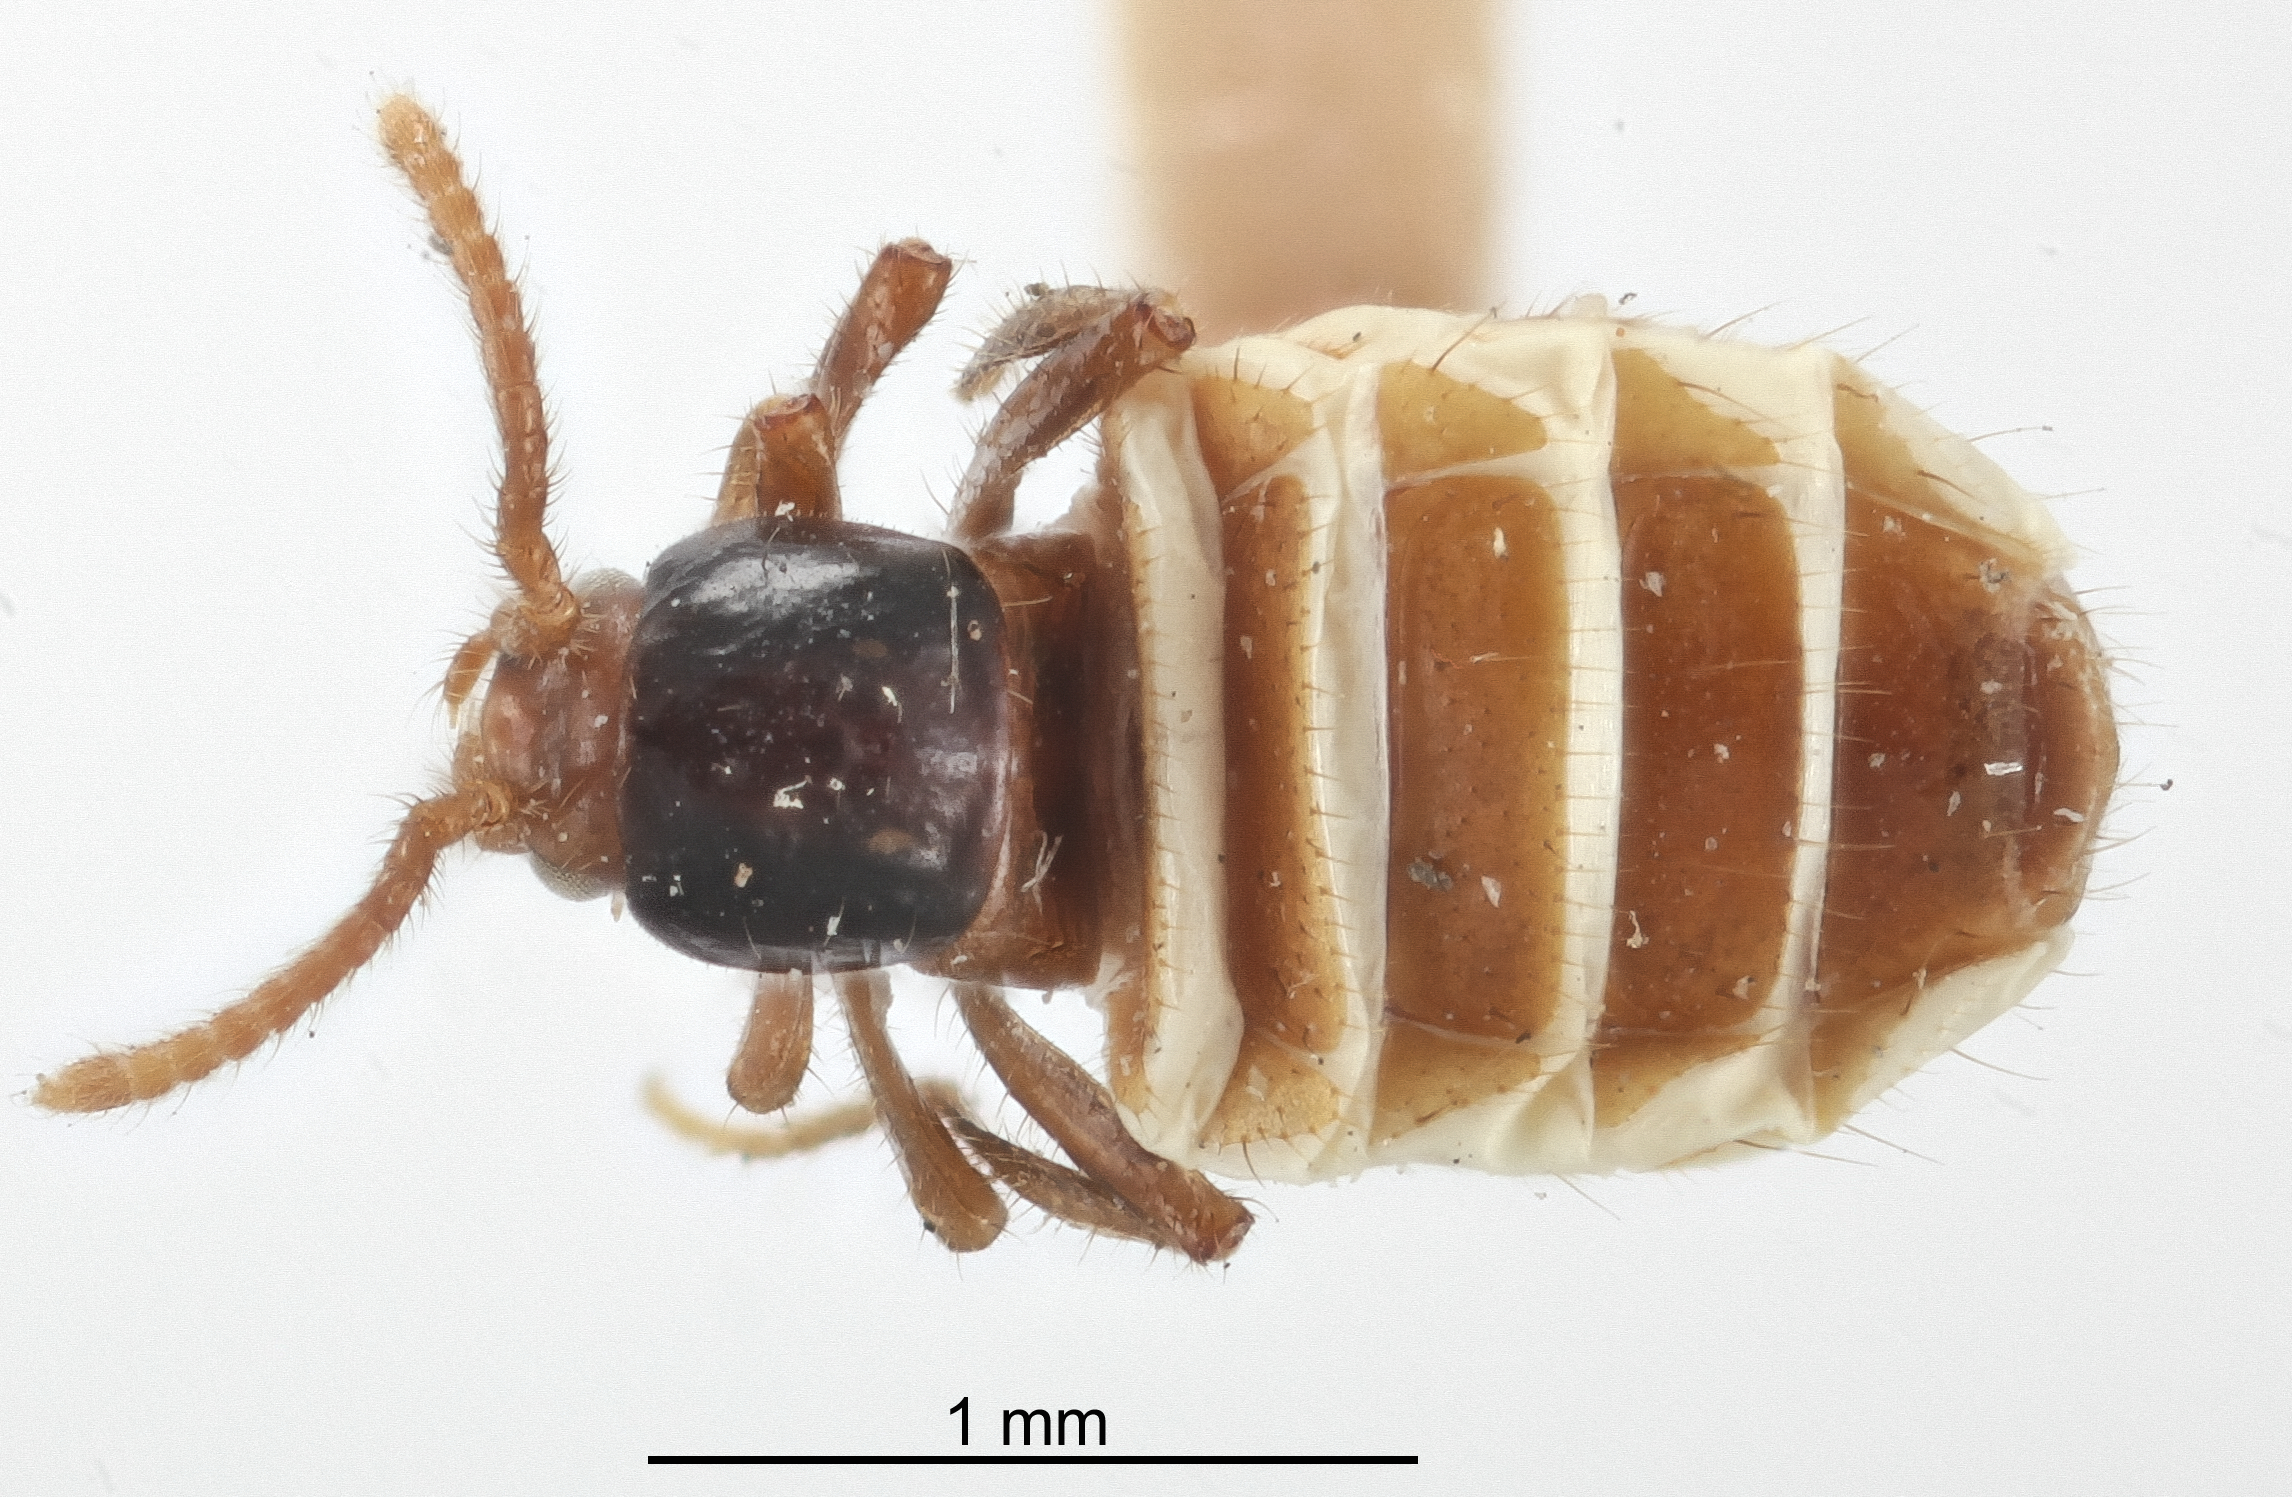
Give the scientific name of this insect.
Termitogaster insolena
